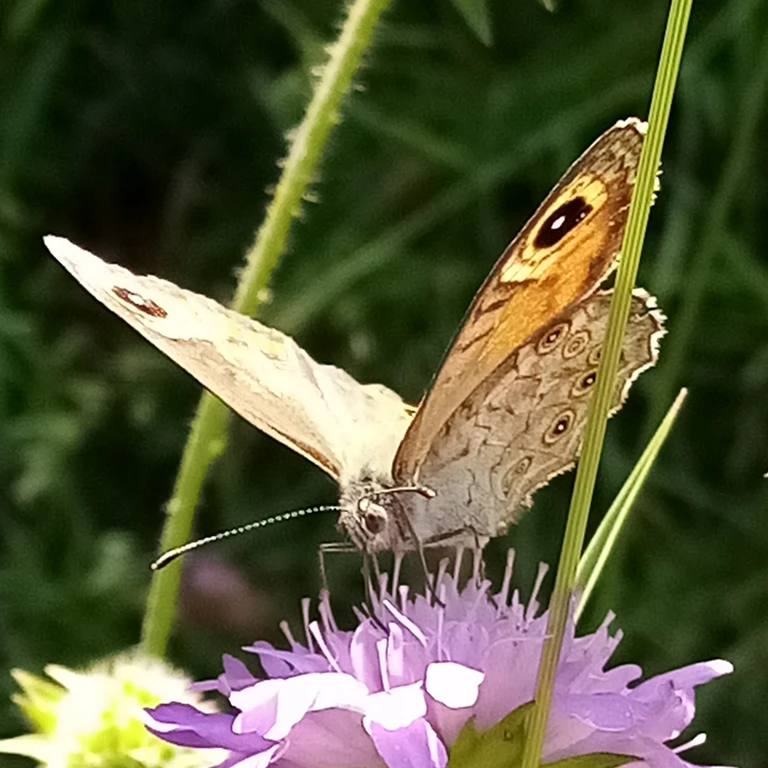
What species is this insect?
Lasiommata maera (also Pararge maera)
